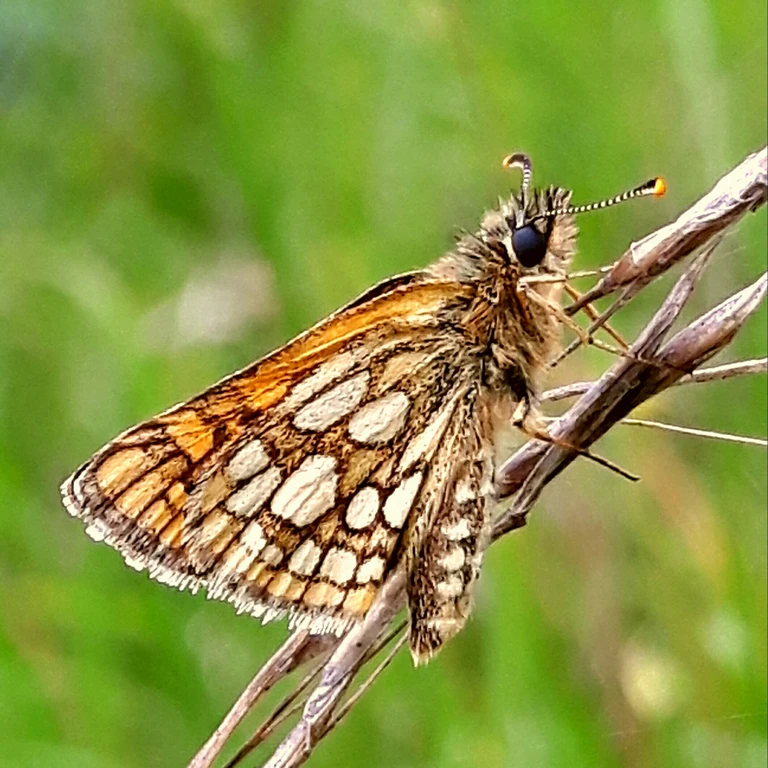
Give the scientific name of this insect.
Carterocephalus palaemon
